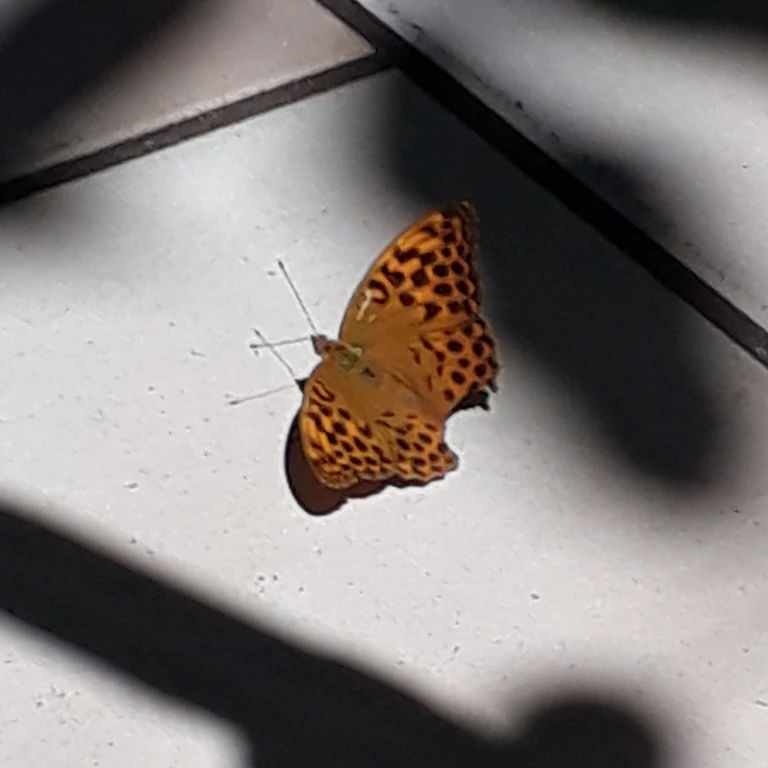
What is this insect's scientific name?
Argynnis paphia
